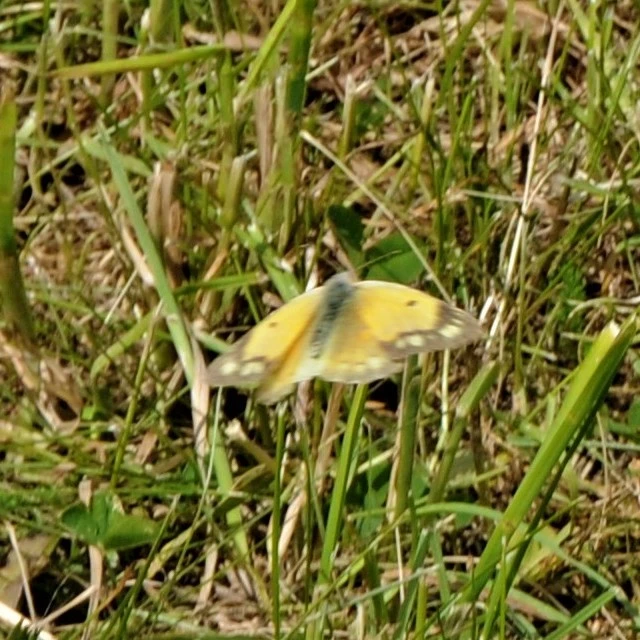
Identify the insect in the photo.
Colias croceus
